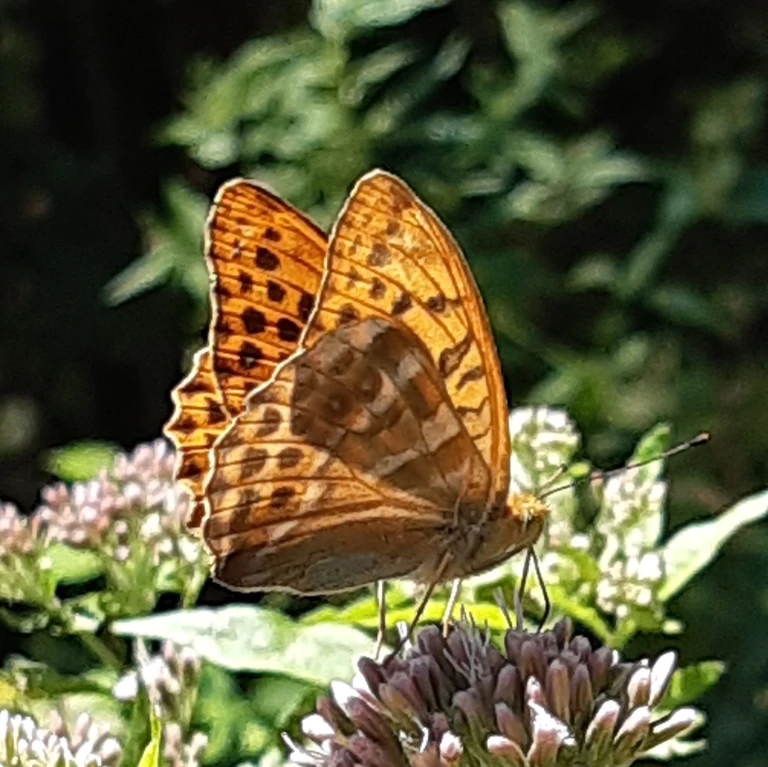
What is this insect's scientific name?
Argynnis paphia
